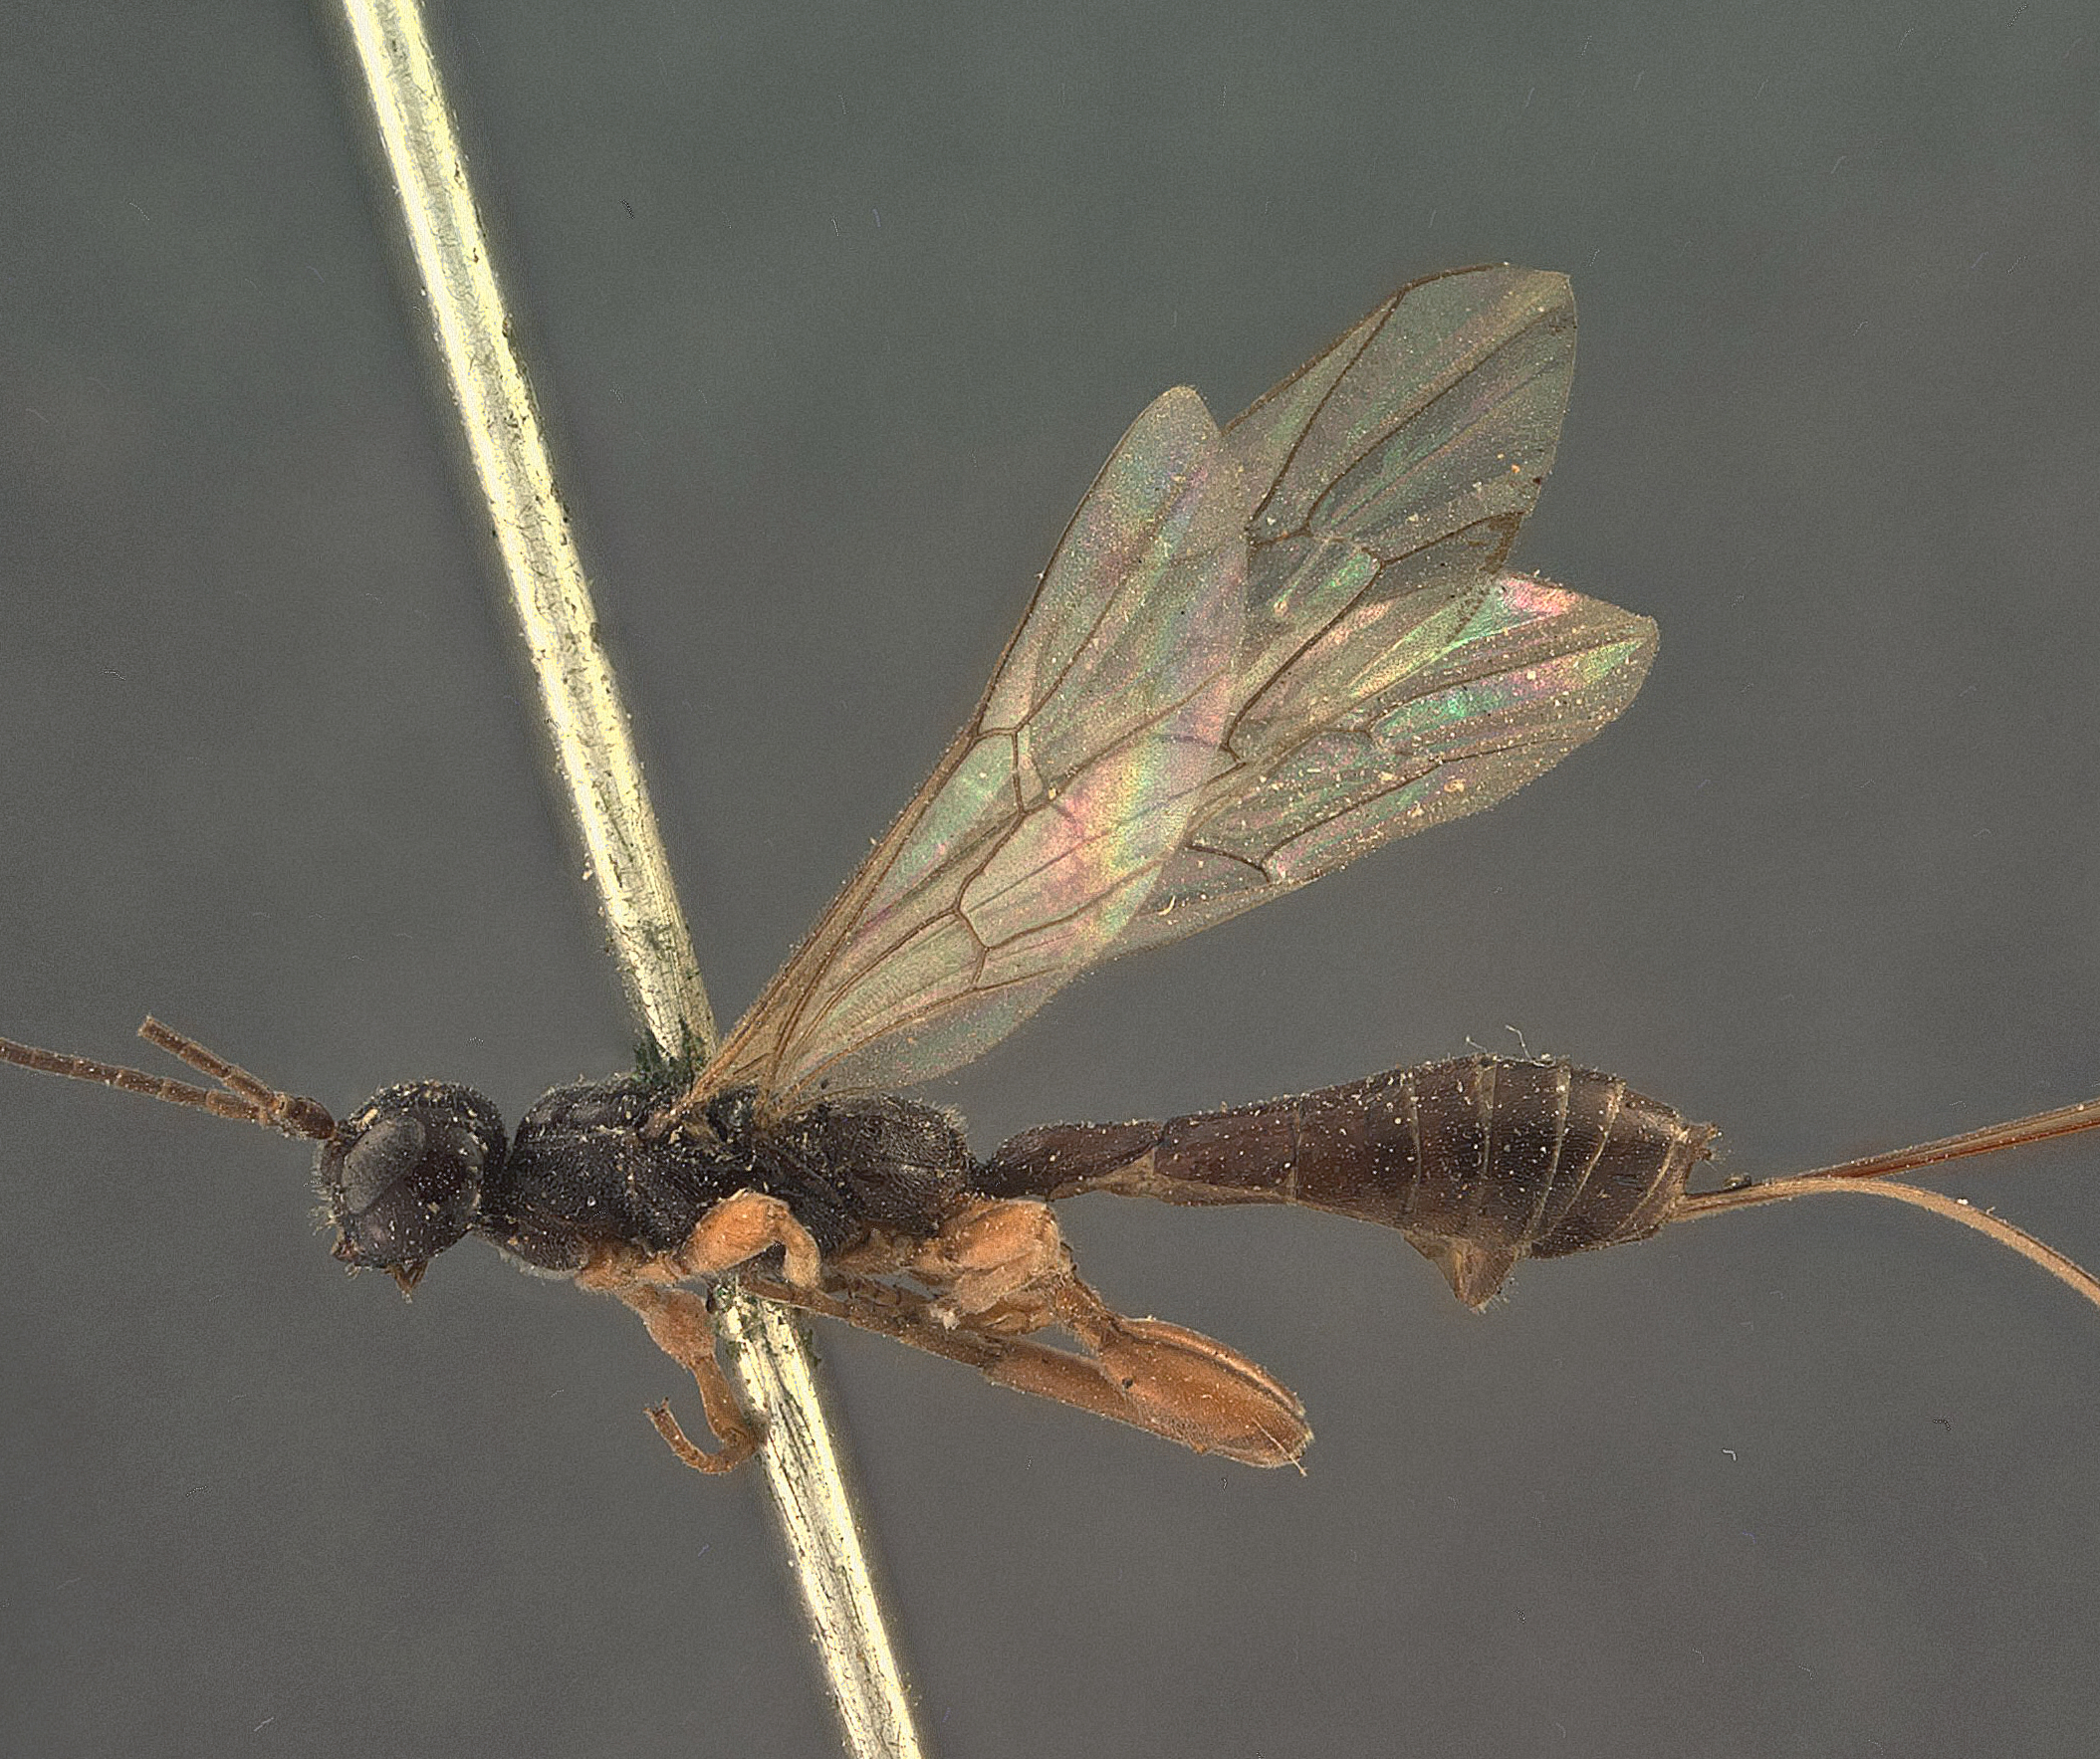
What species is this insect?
Odontomerus alaskensis
